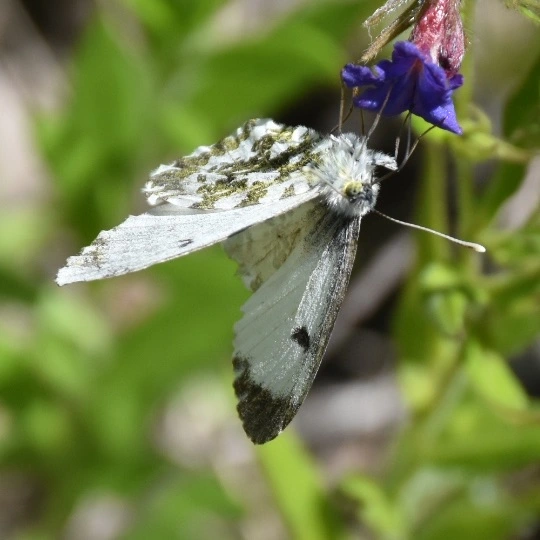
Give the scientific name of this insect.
Anthocharis cardamines
